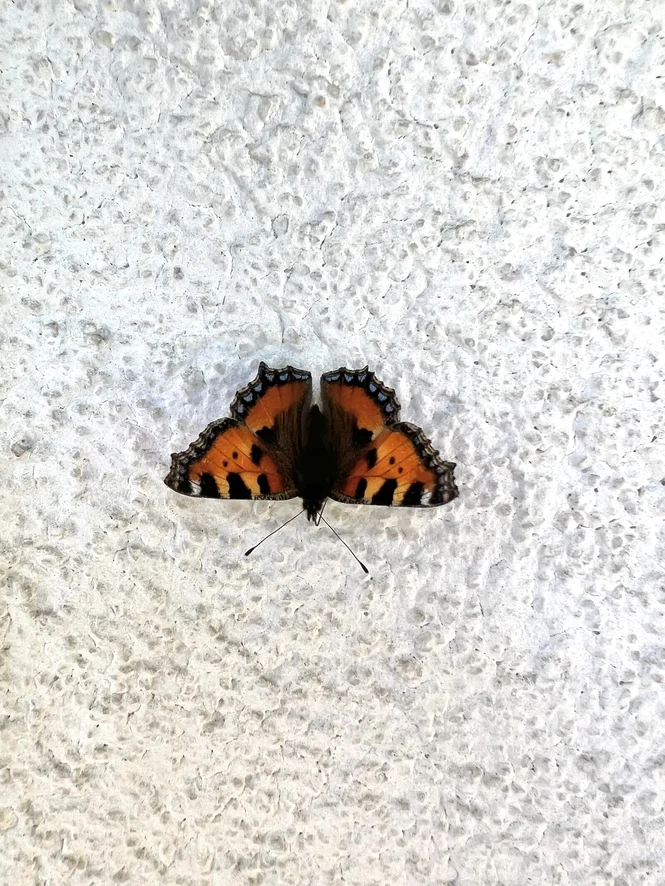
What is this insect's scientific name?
Aglais urticae
